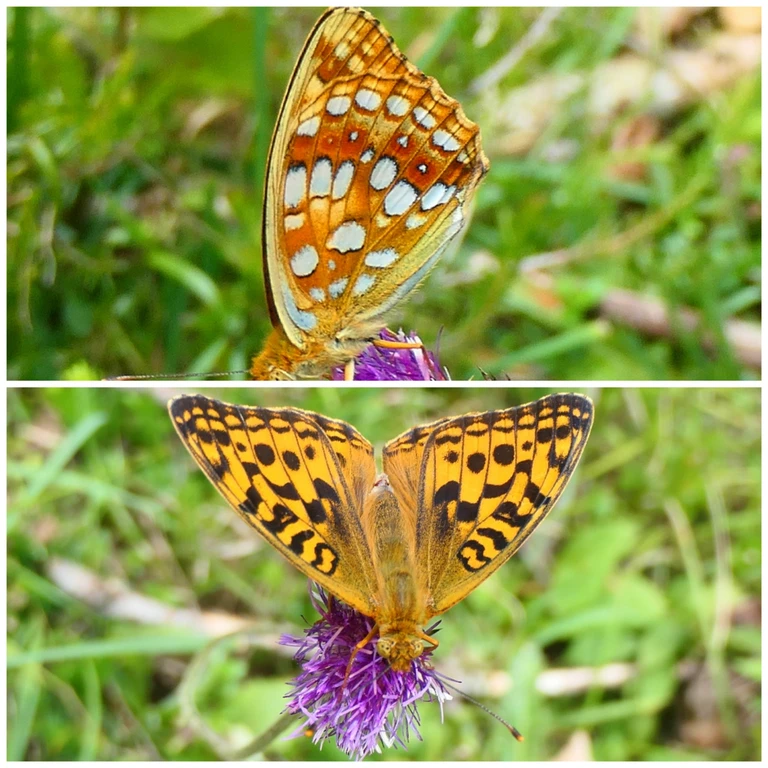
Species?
Fabriciana adippe
